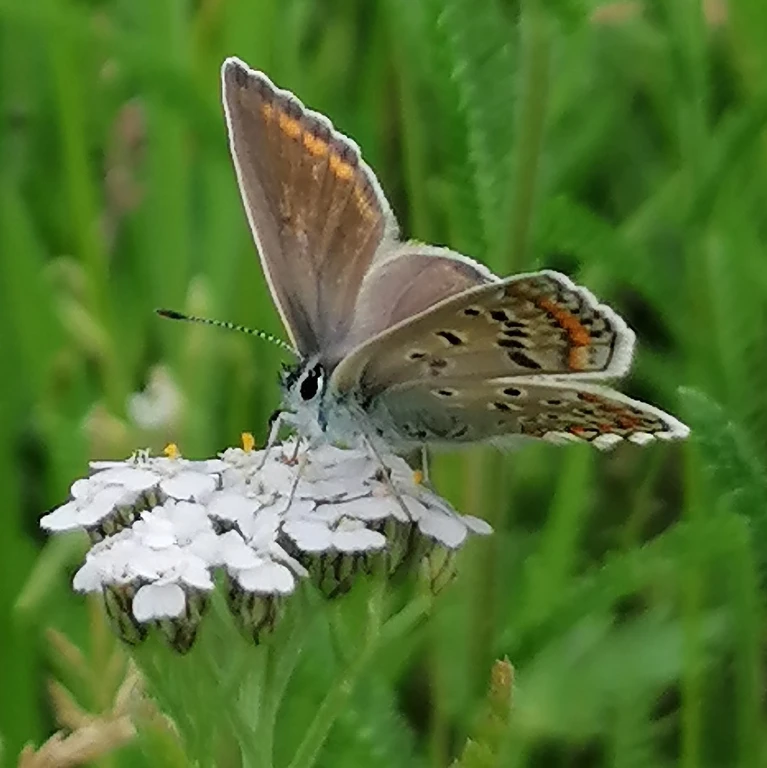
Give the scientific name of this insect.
Polyommatus icarus
